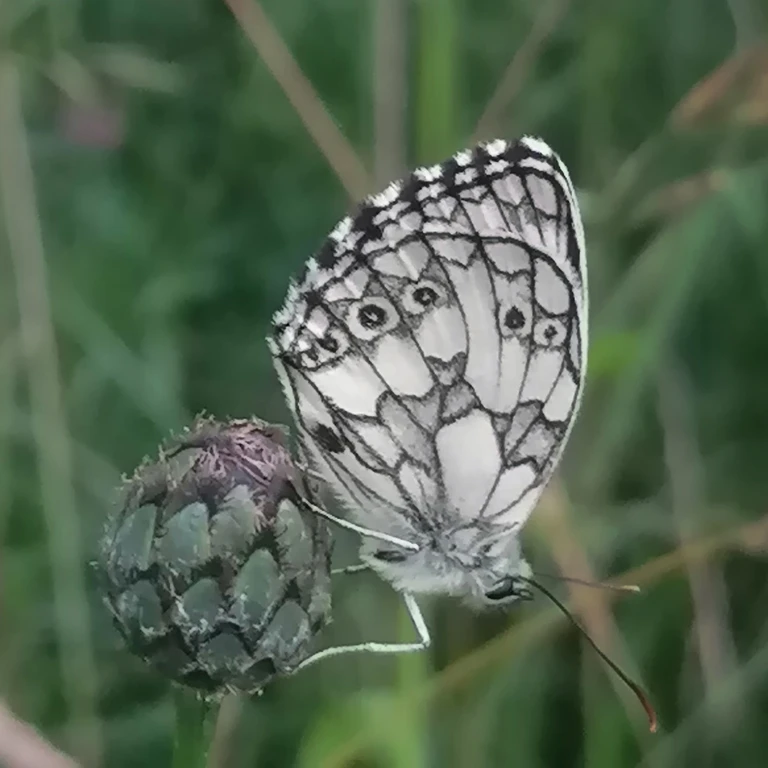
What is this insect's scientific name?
Melanargia galathea
